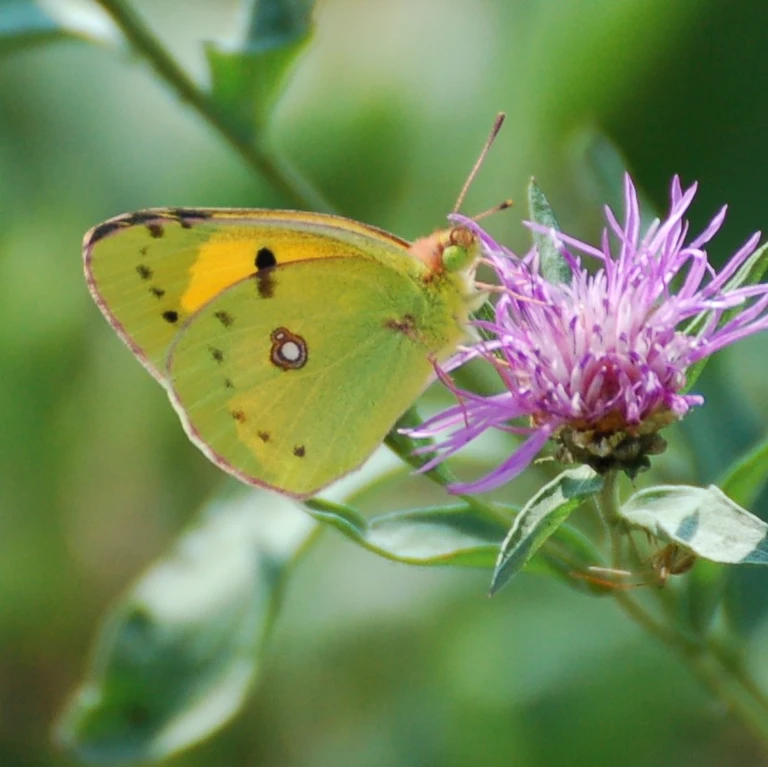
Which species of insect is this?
Colias croceus
